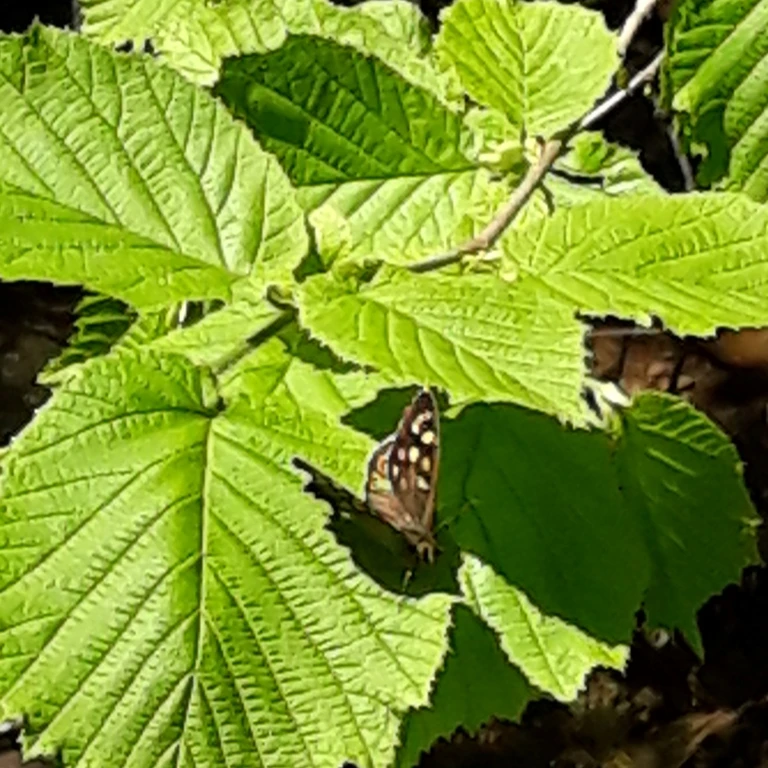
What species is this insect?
Pararge aegeria
